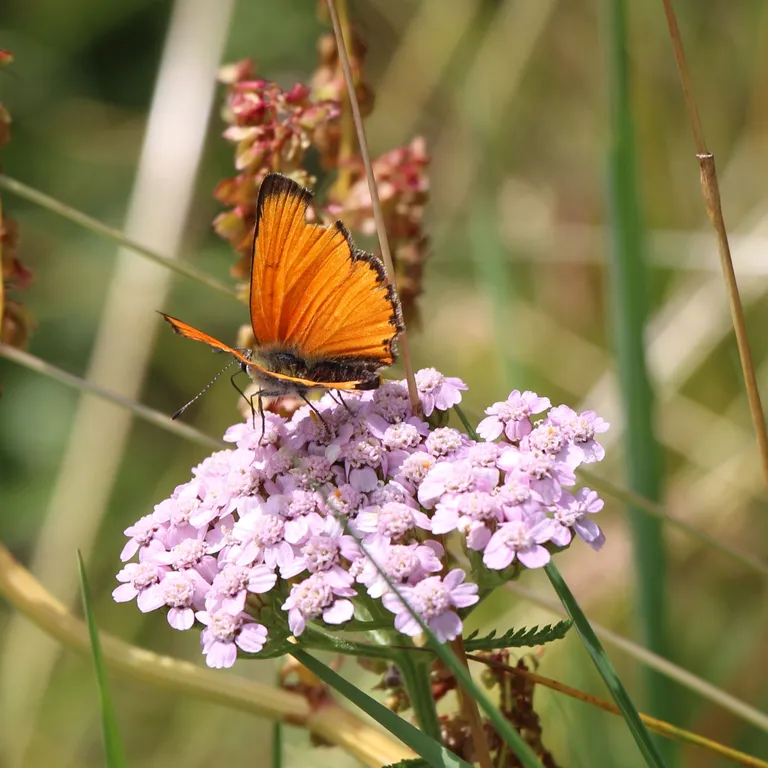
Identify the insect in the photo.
Lycaena virgaureae
